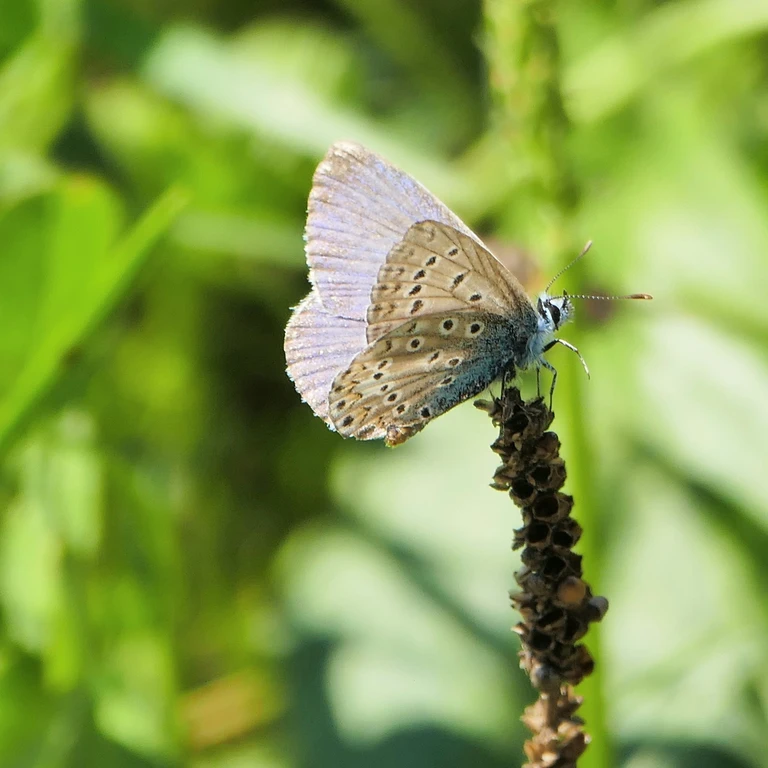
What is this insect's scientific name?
Polyommatus icarus
